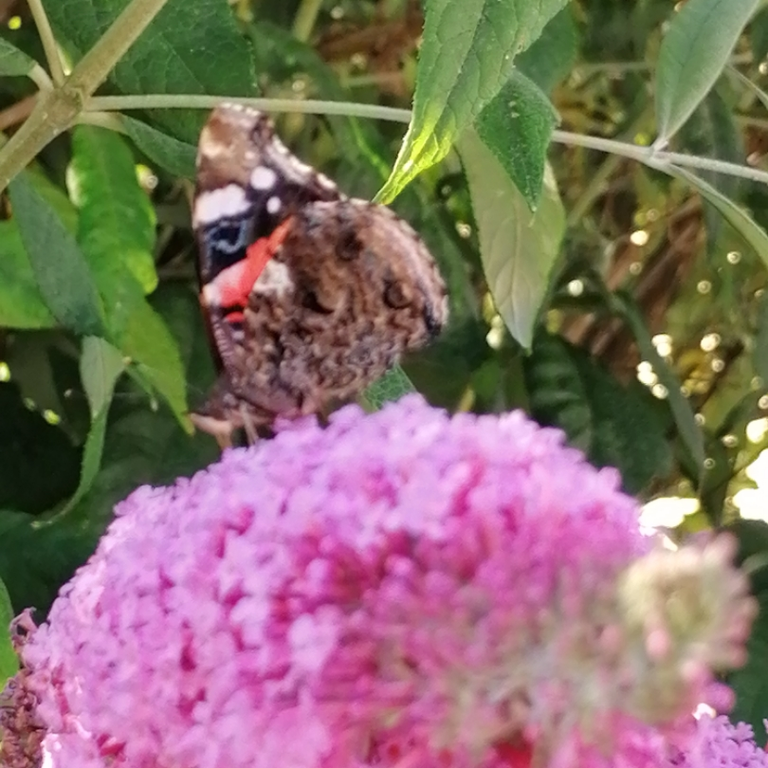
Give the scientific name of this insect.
Vanessa atalanta
